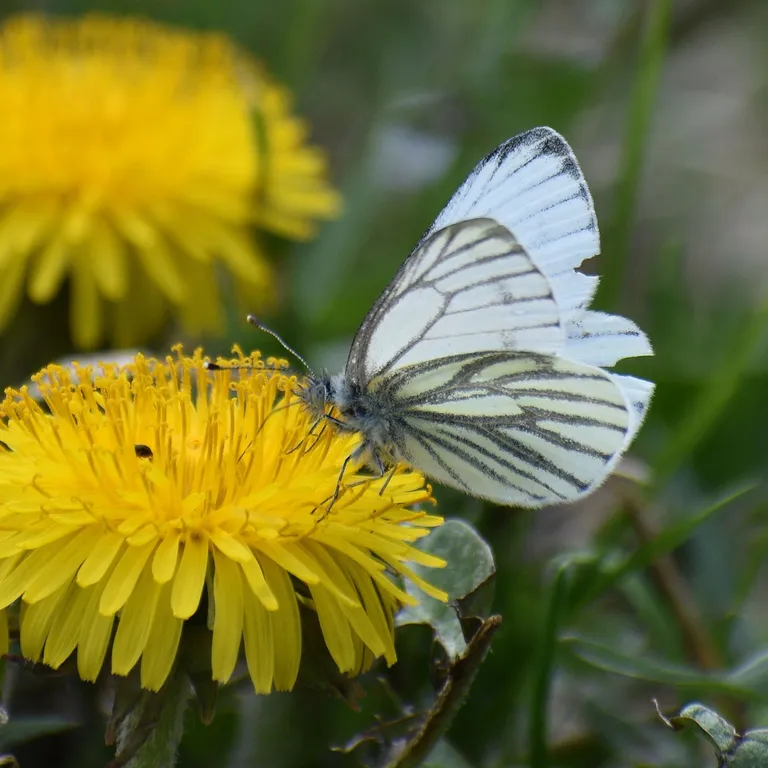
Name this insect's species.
Pieris napi
